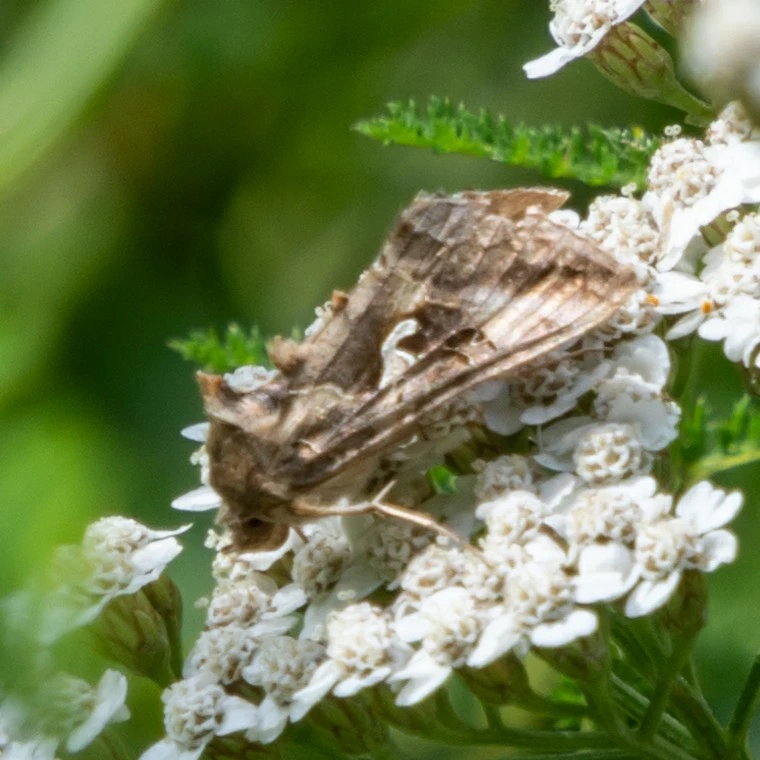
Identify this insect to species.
Autographa gamma
